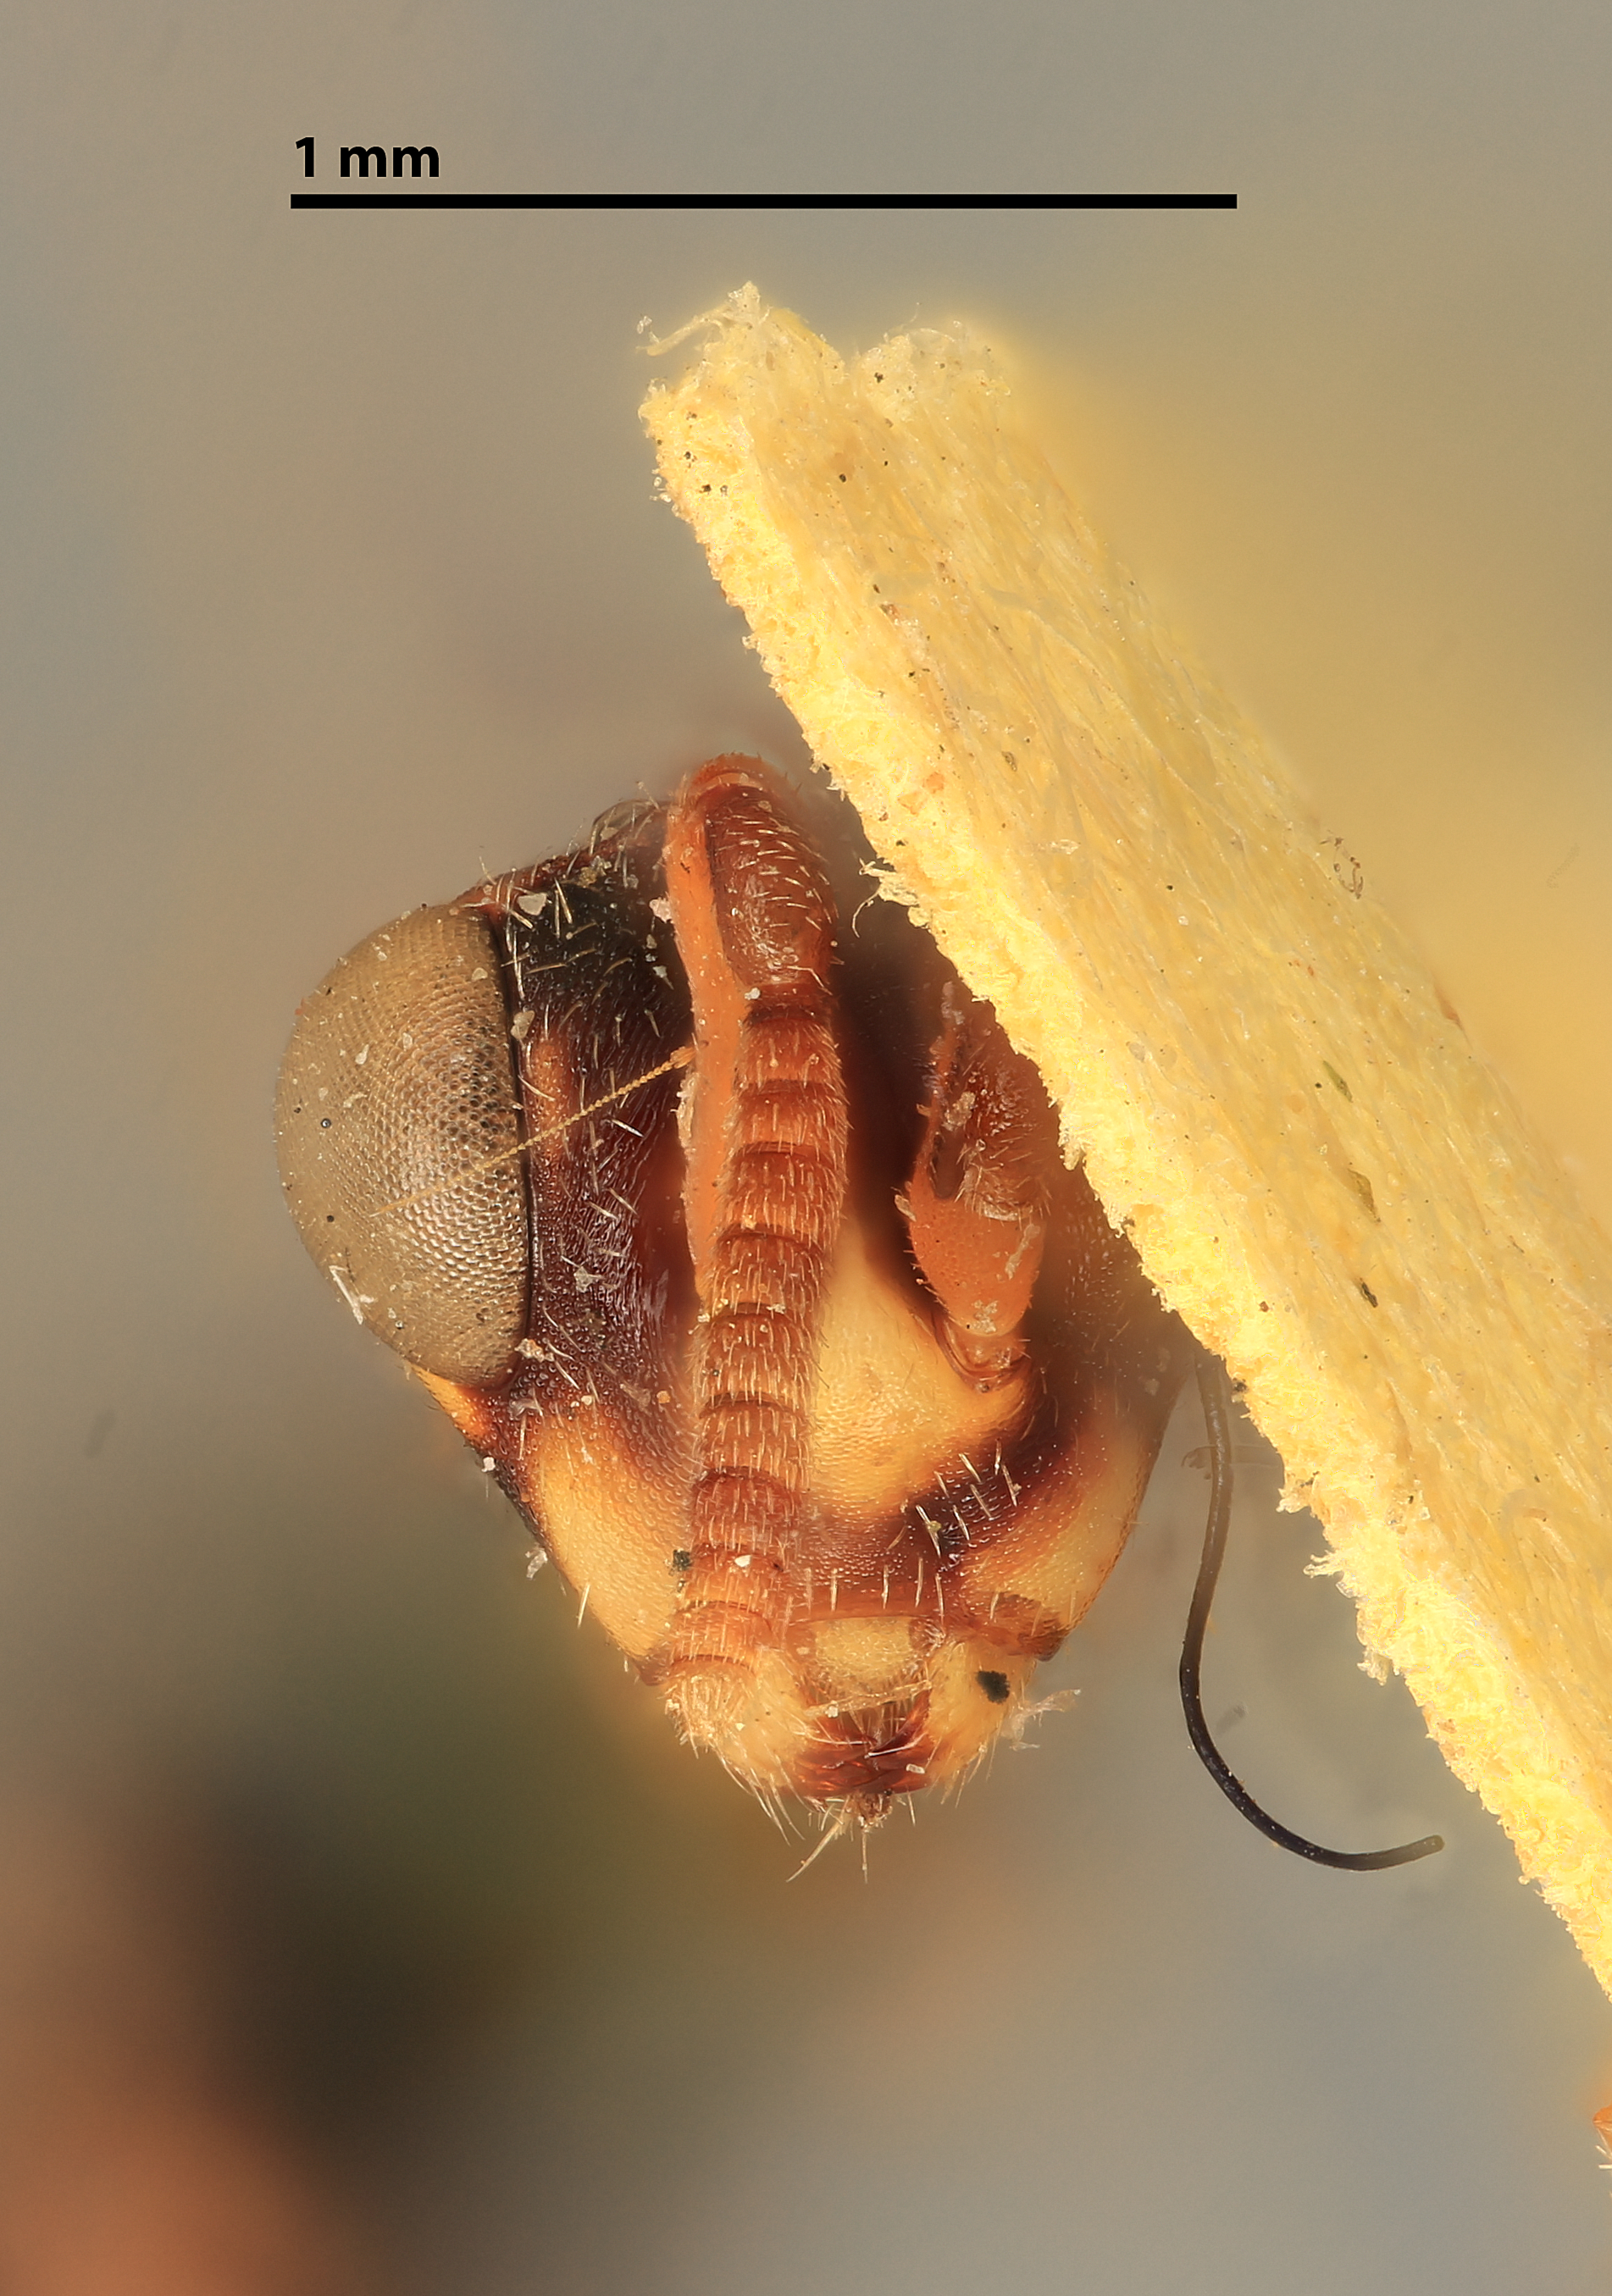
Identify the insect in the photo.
Smicra delira
